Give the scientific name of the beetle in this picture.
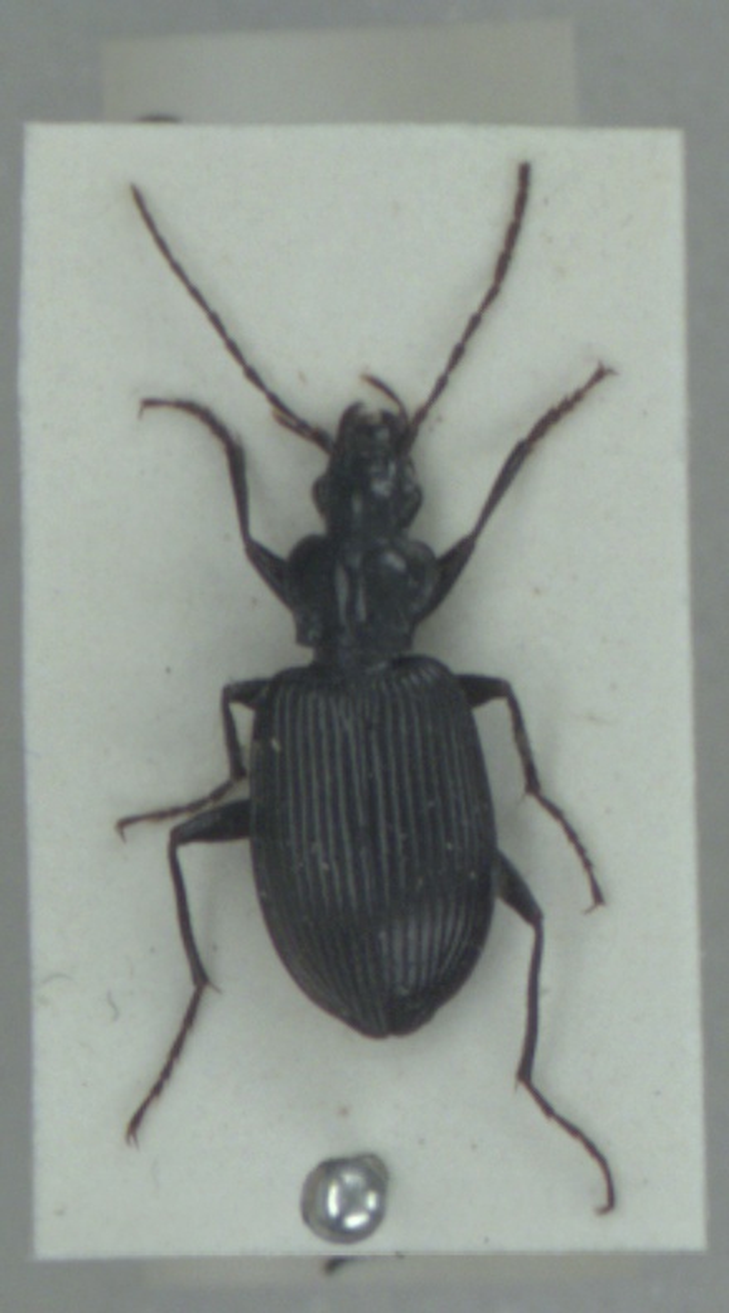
Platynus assimilis
